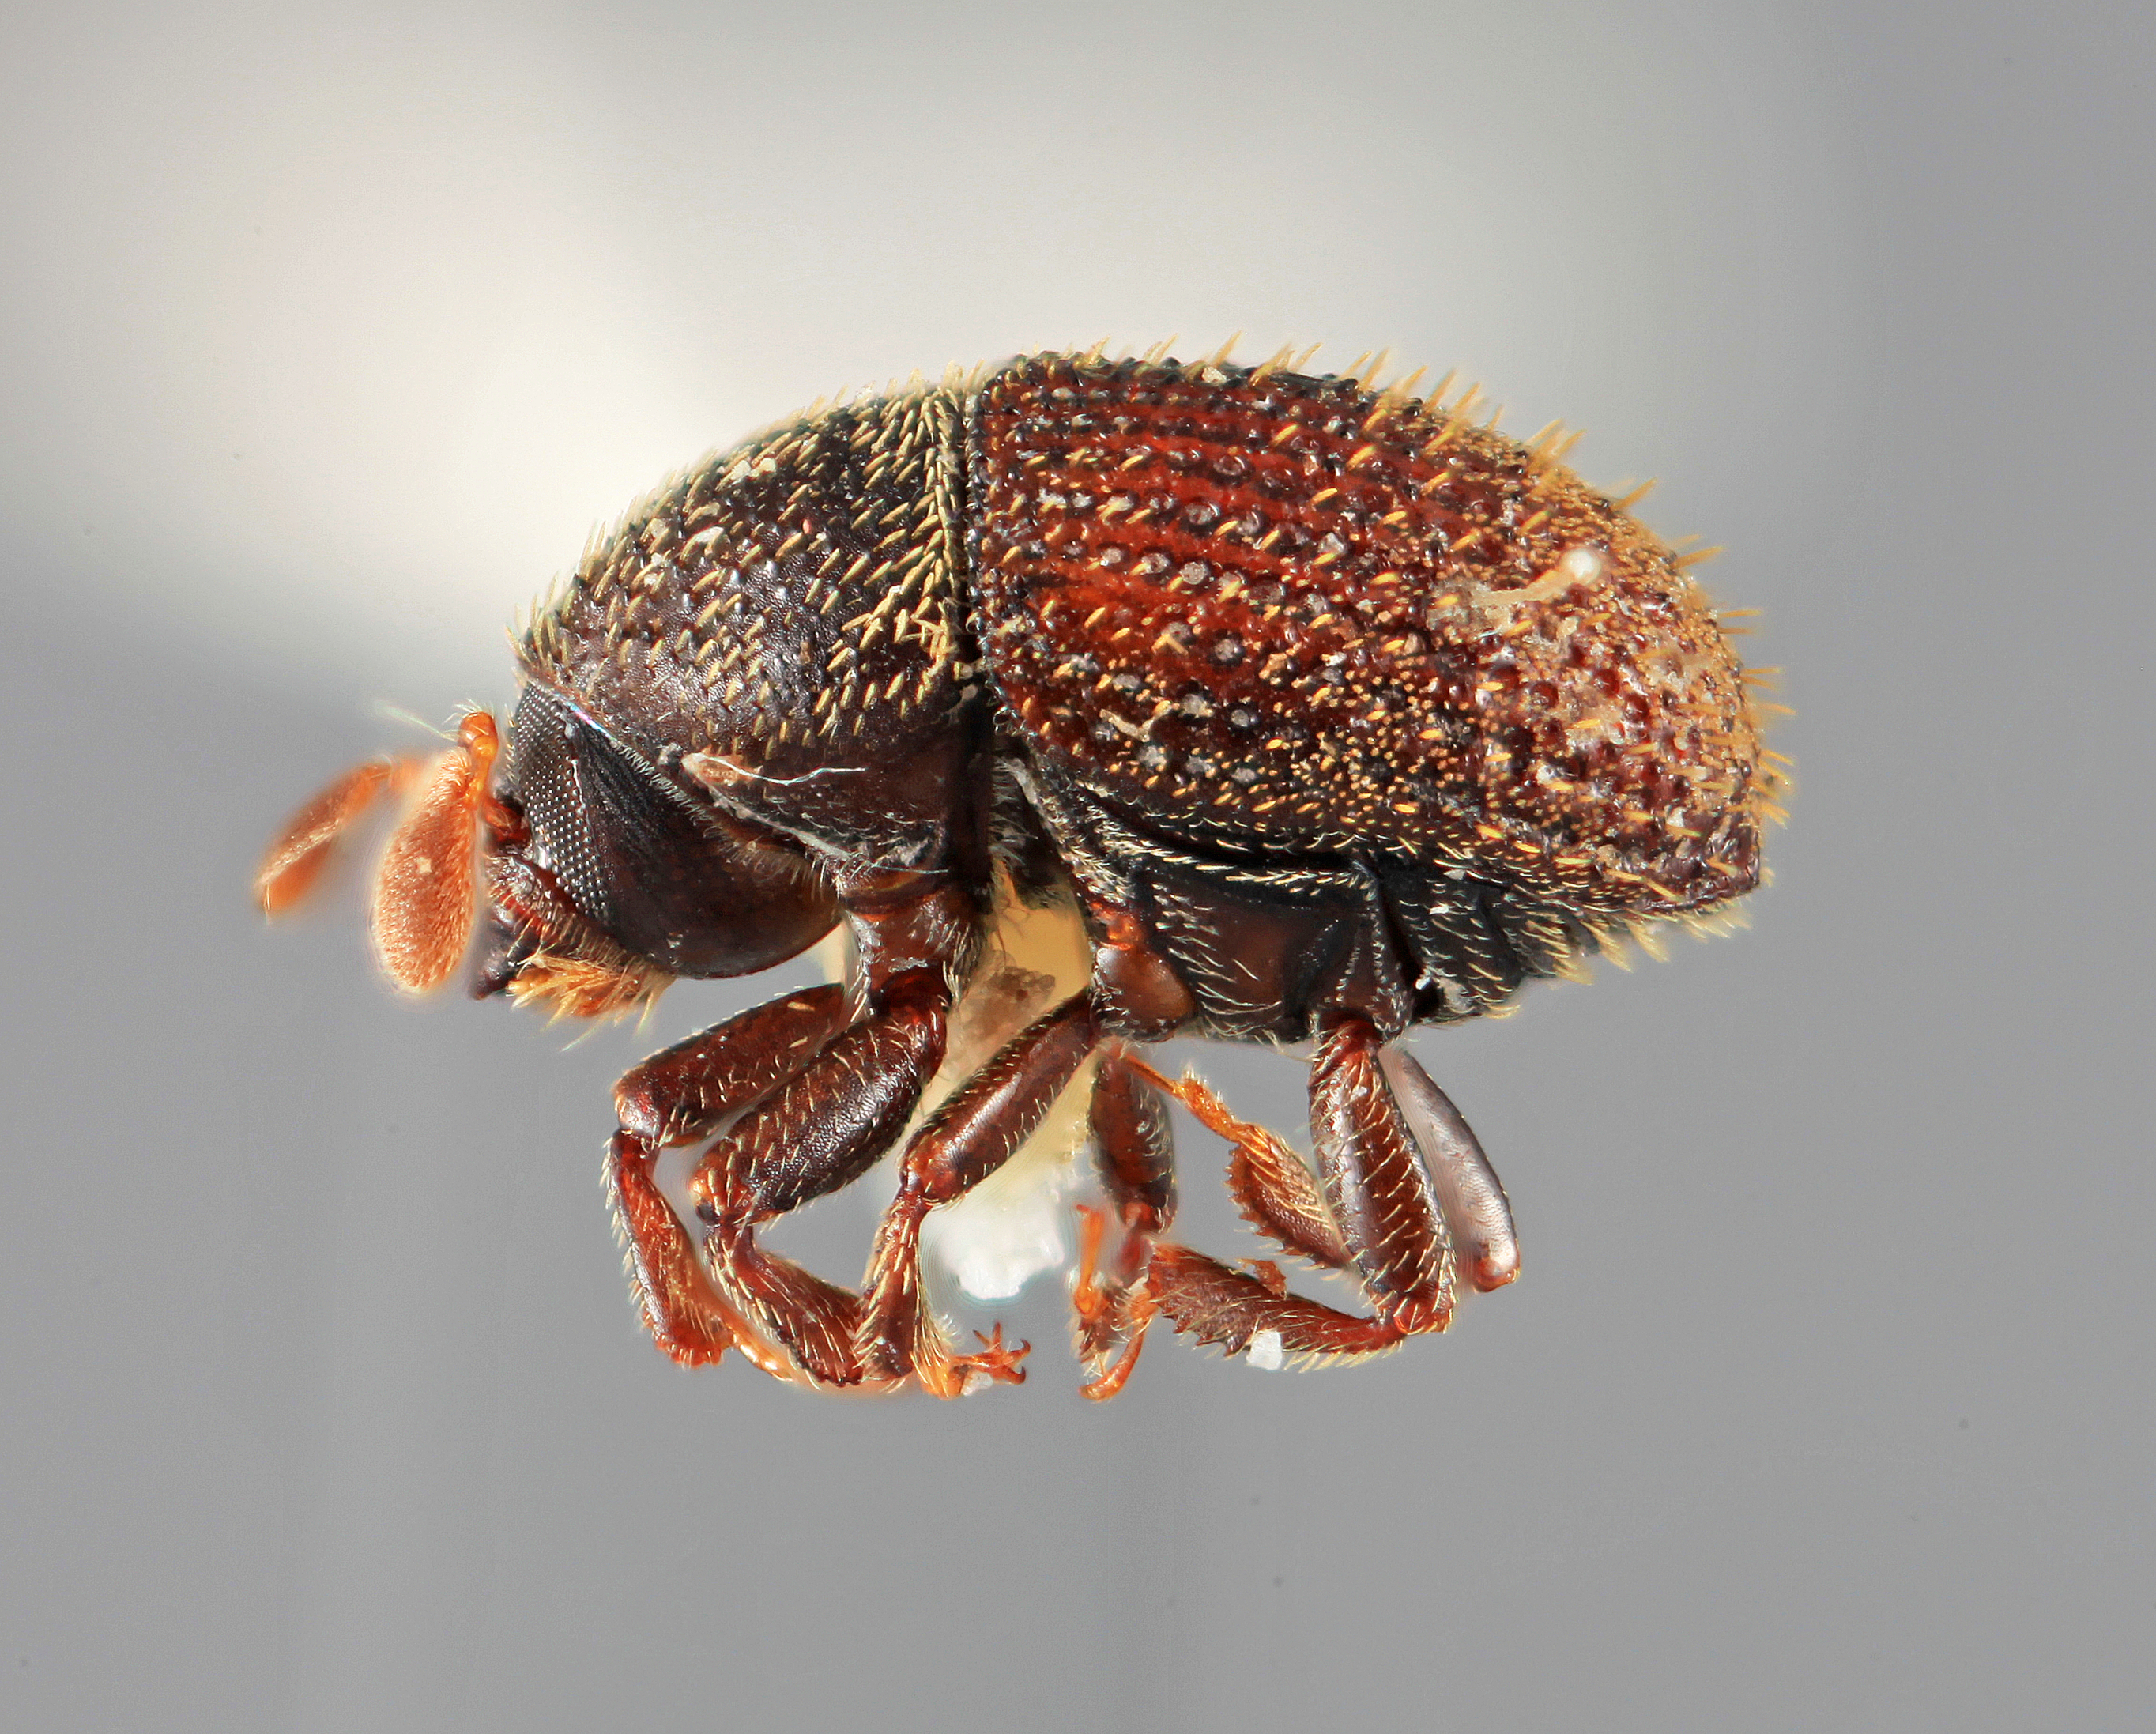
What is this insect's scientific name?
Chramesus punctatus
